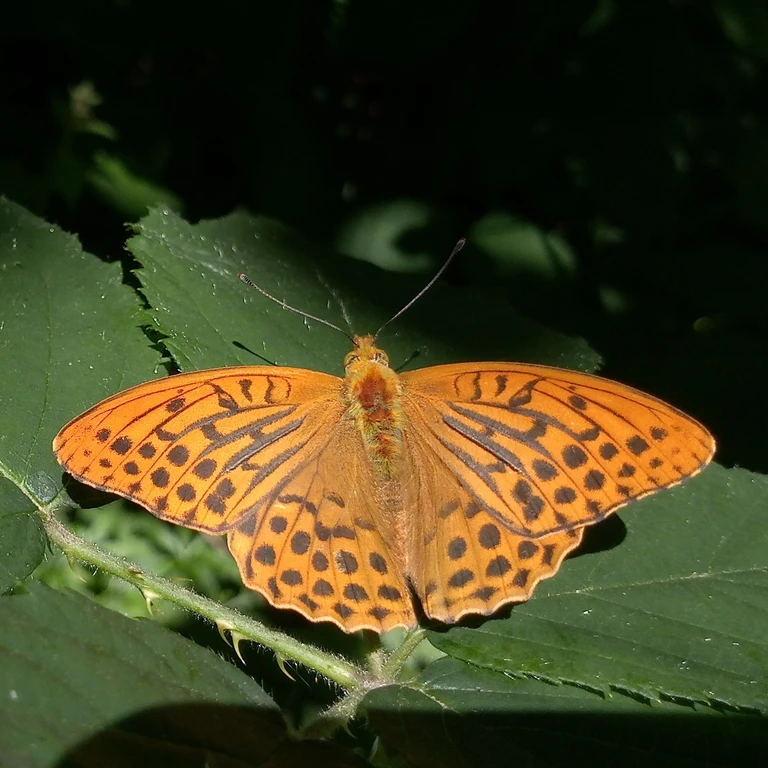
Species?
Argynnis paphia
